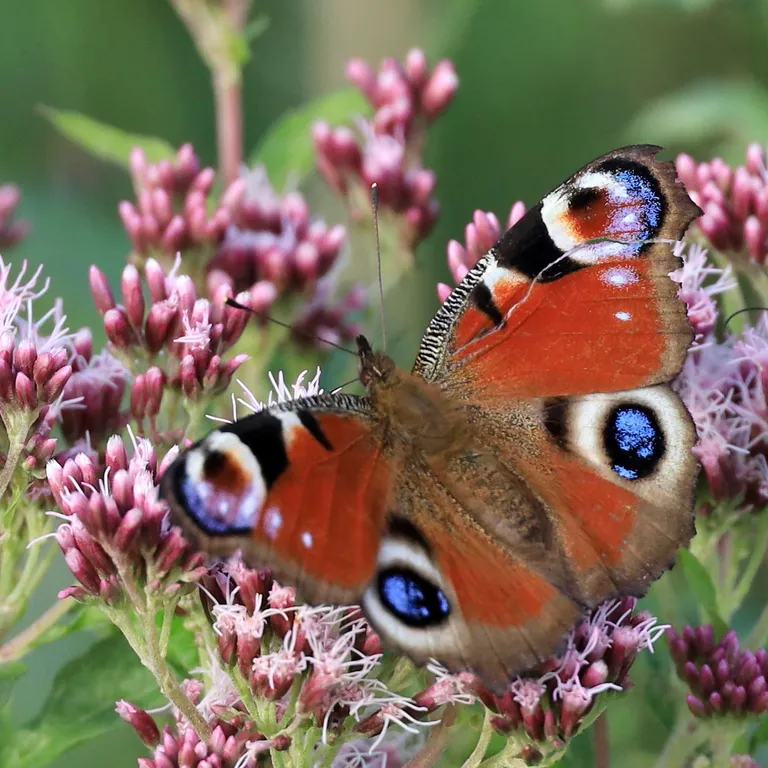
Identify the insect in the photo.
Aglais io
